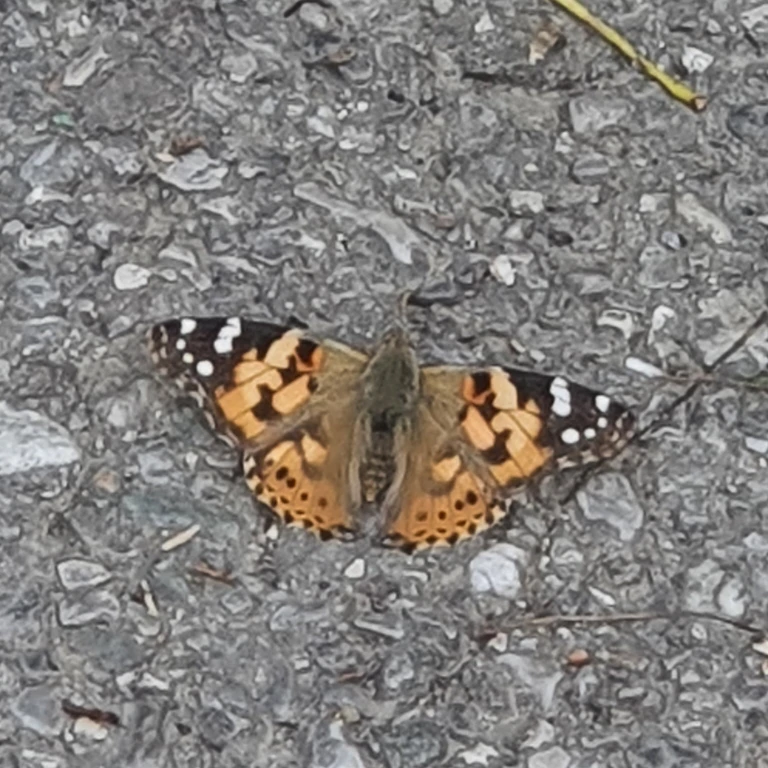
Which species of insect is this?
Vanessa cardui
